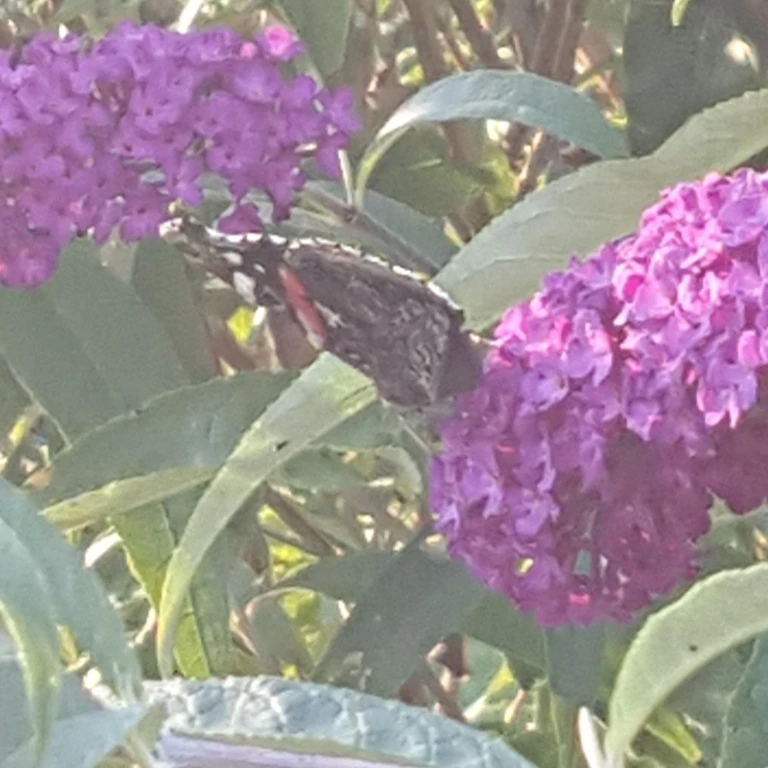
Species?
Vanessa atalanta
